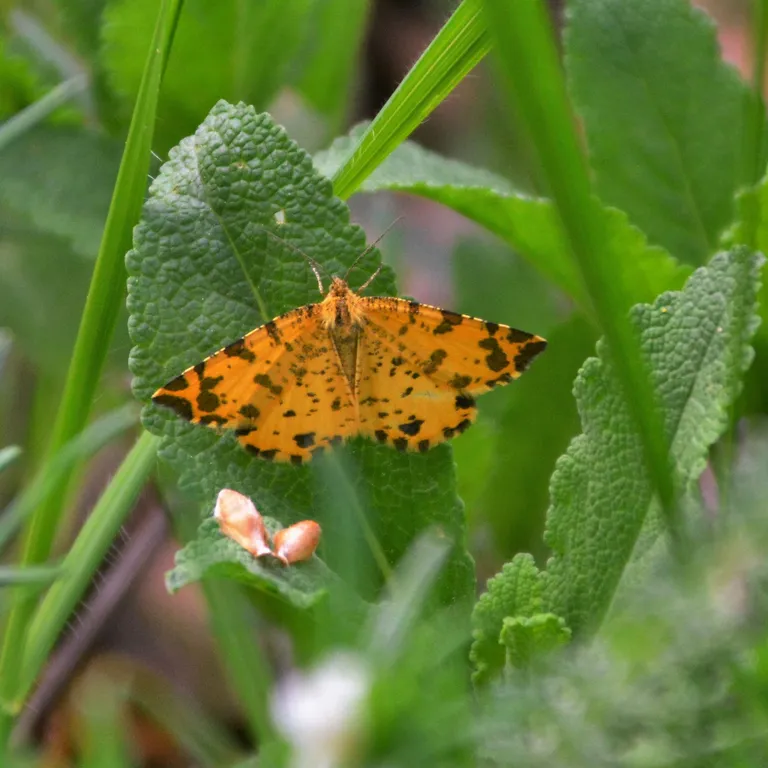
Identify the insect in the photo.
Pseudopanthera macularia
